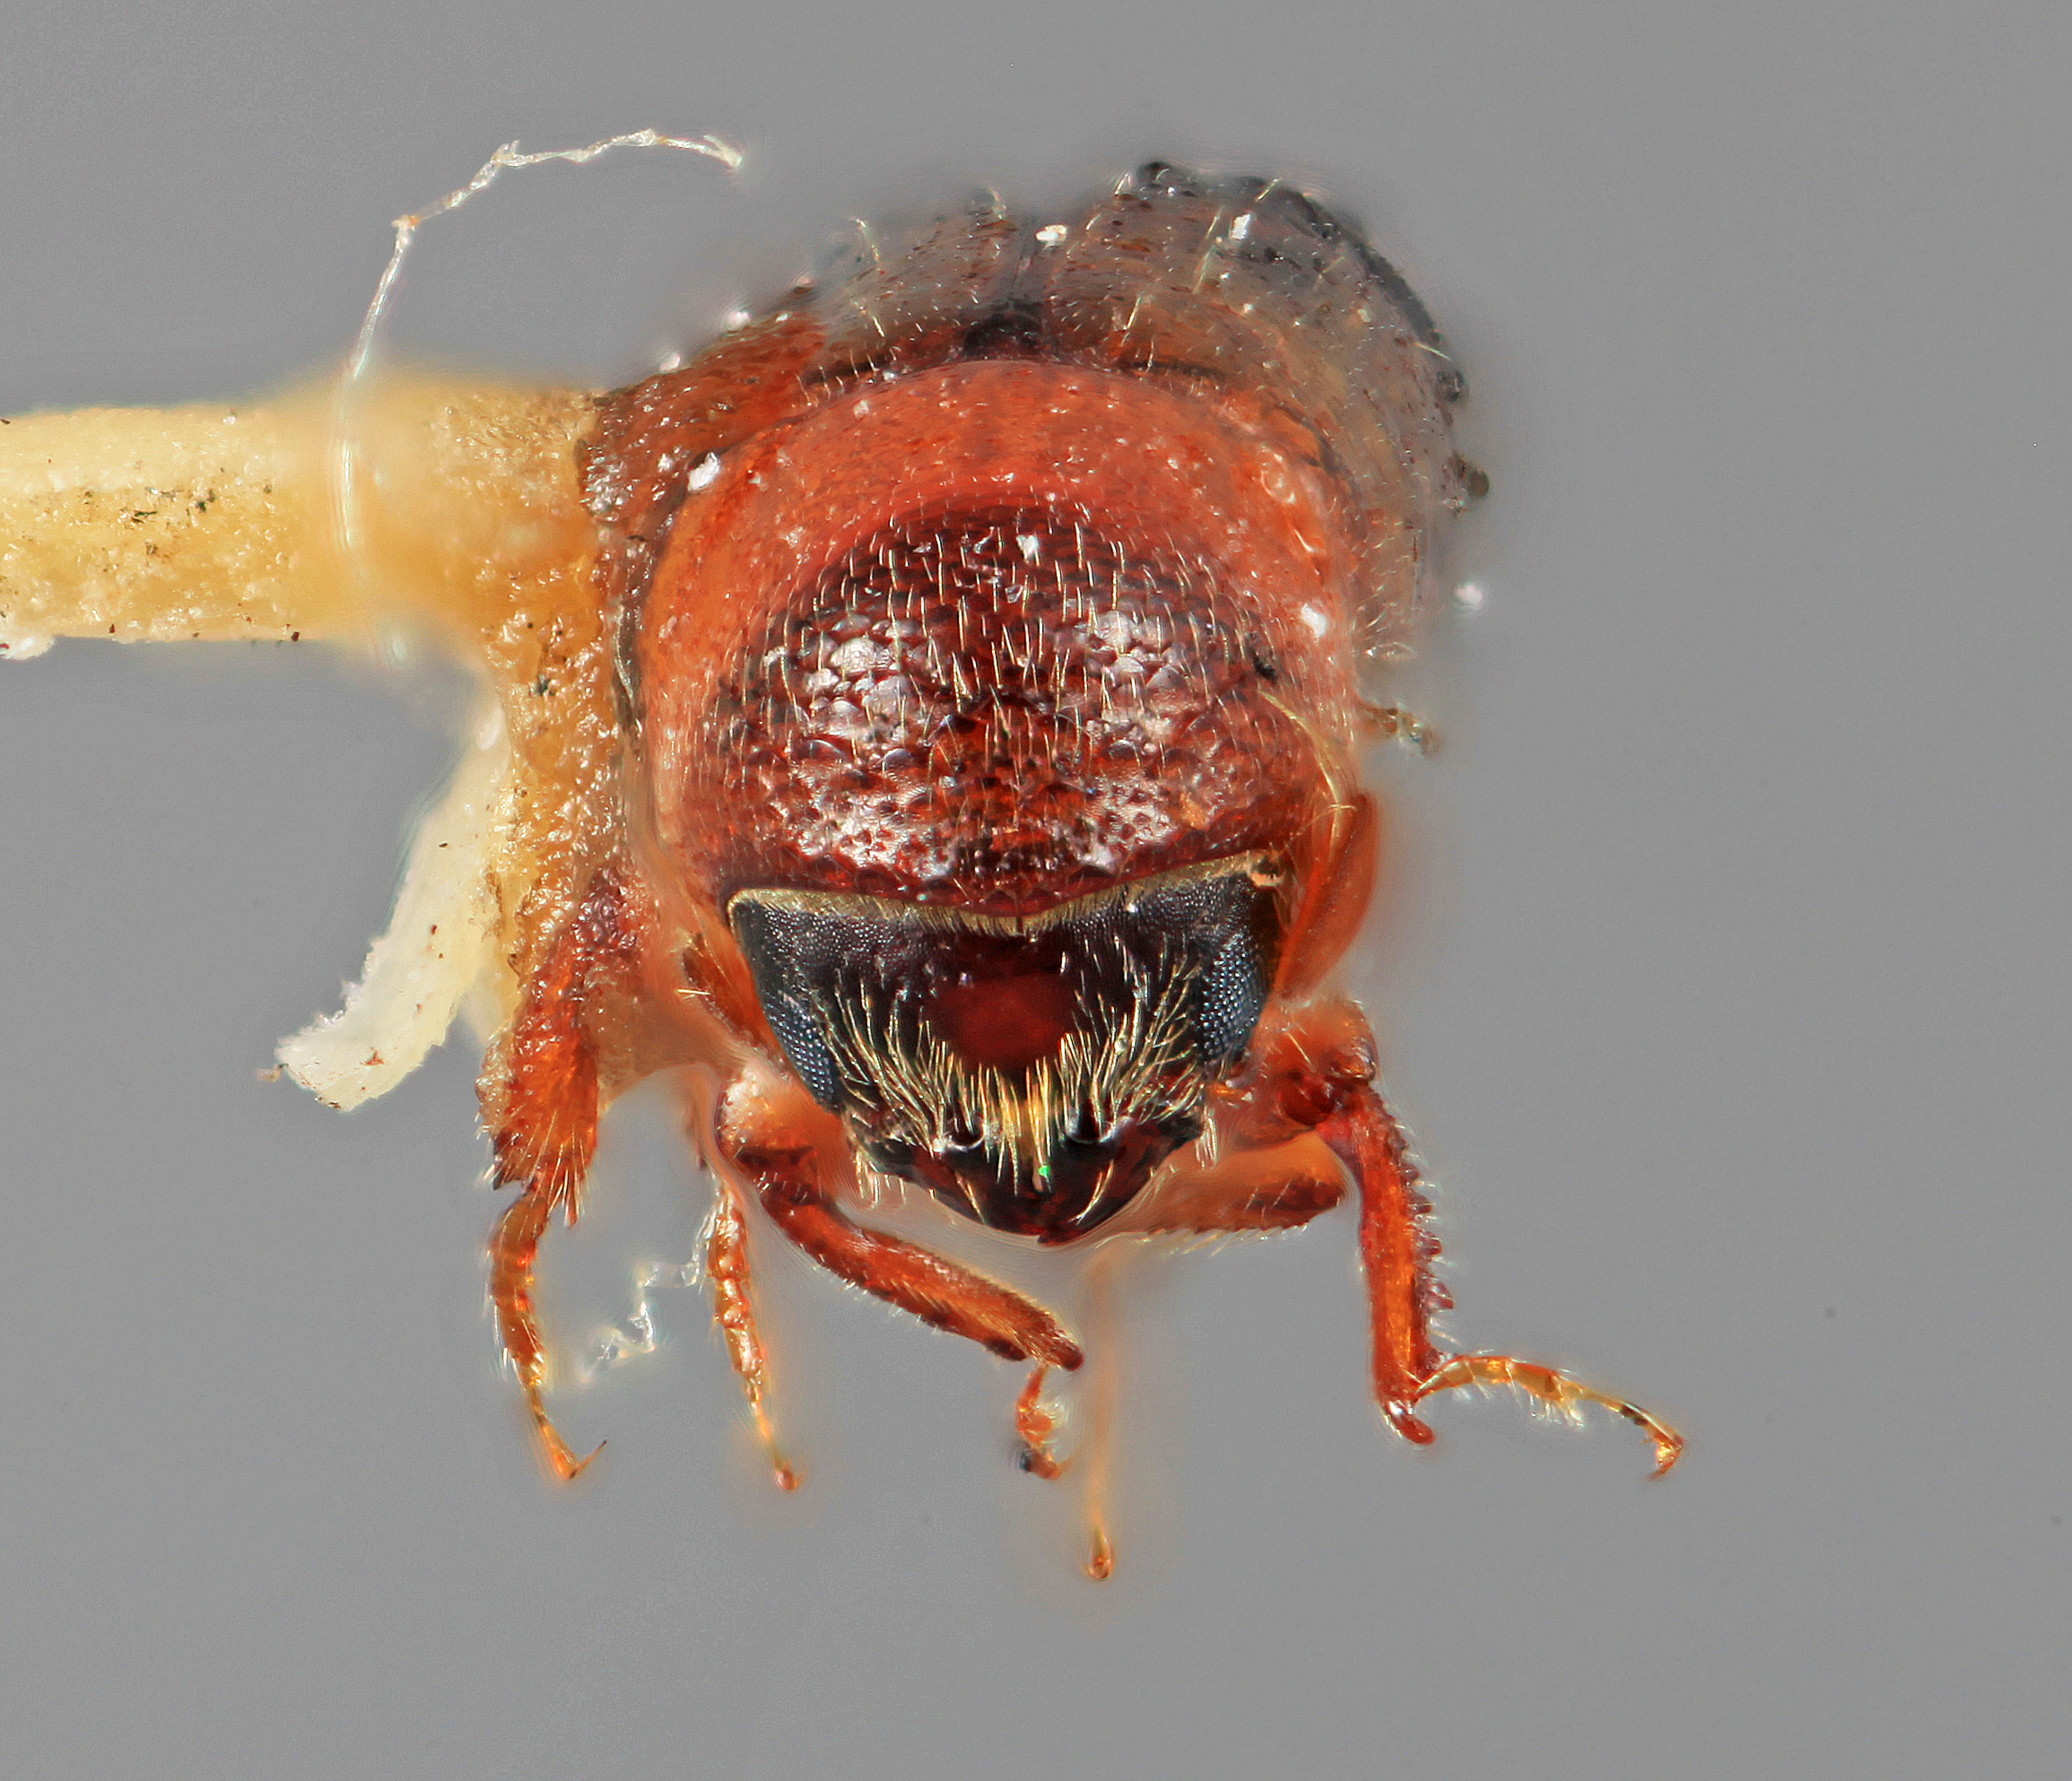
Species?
Amphicranus rameus
